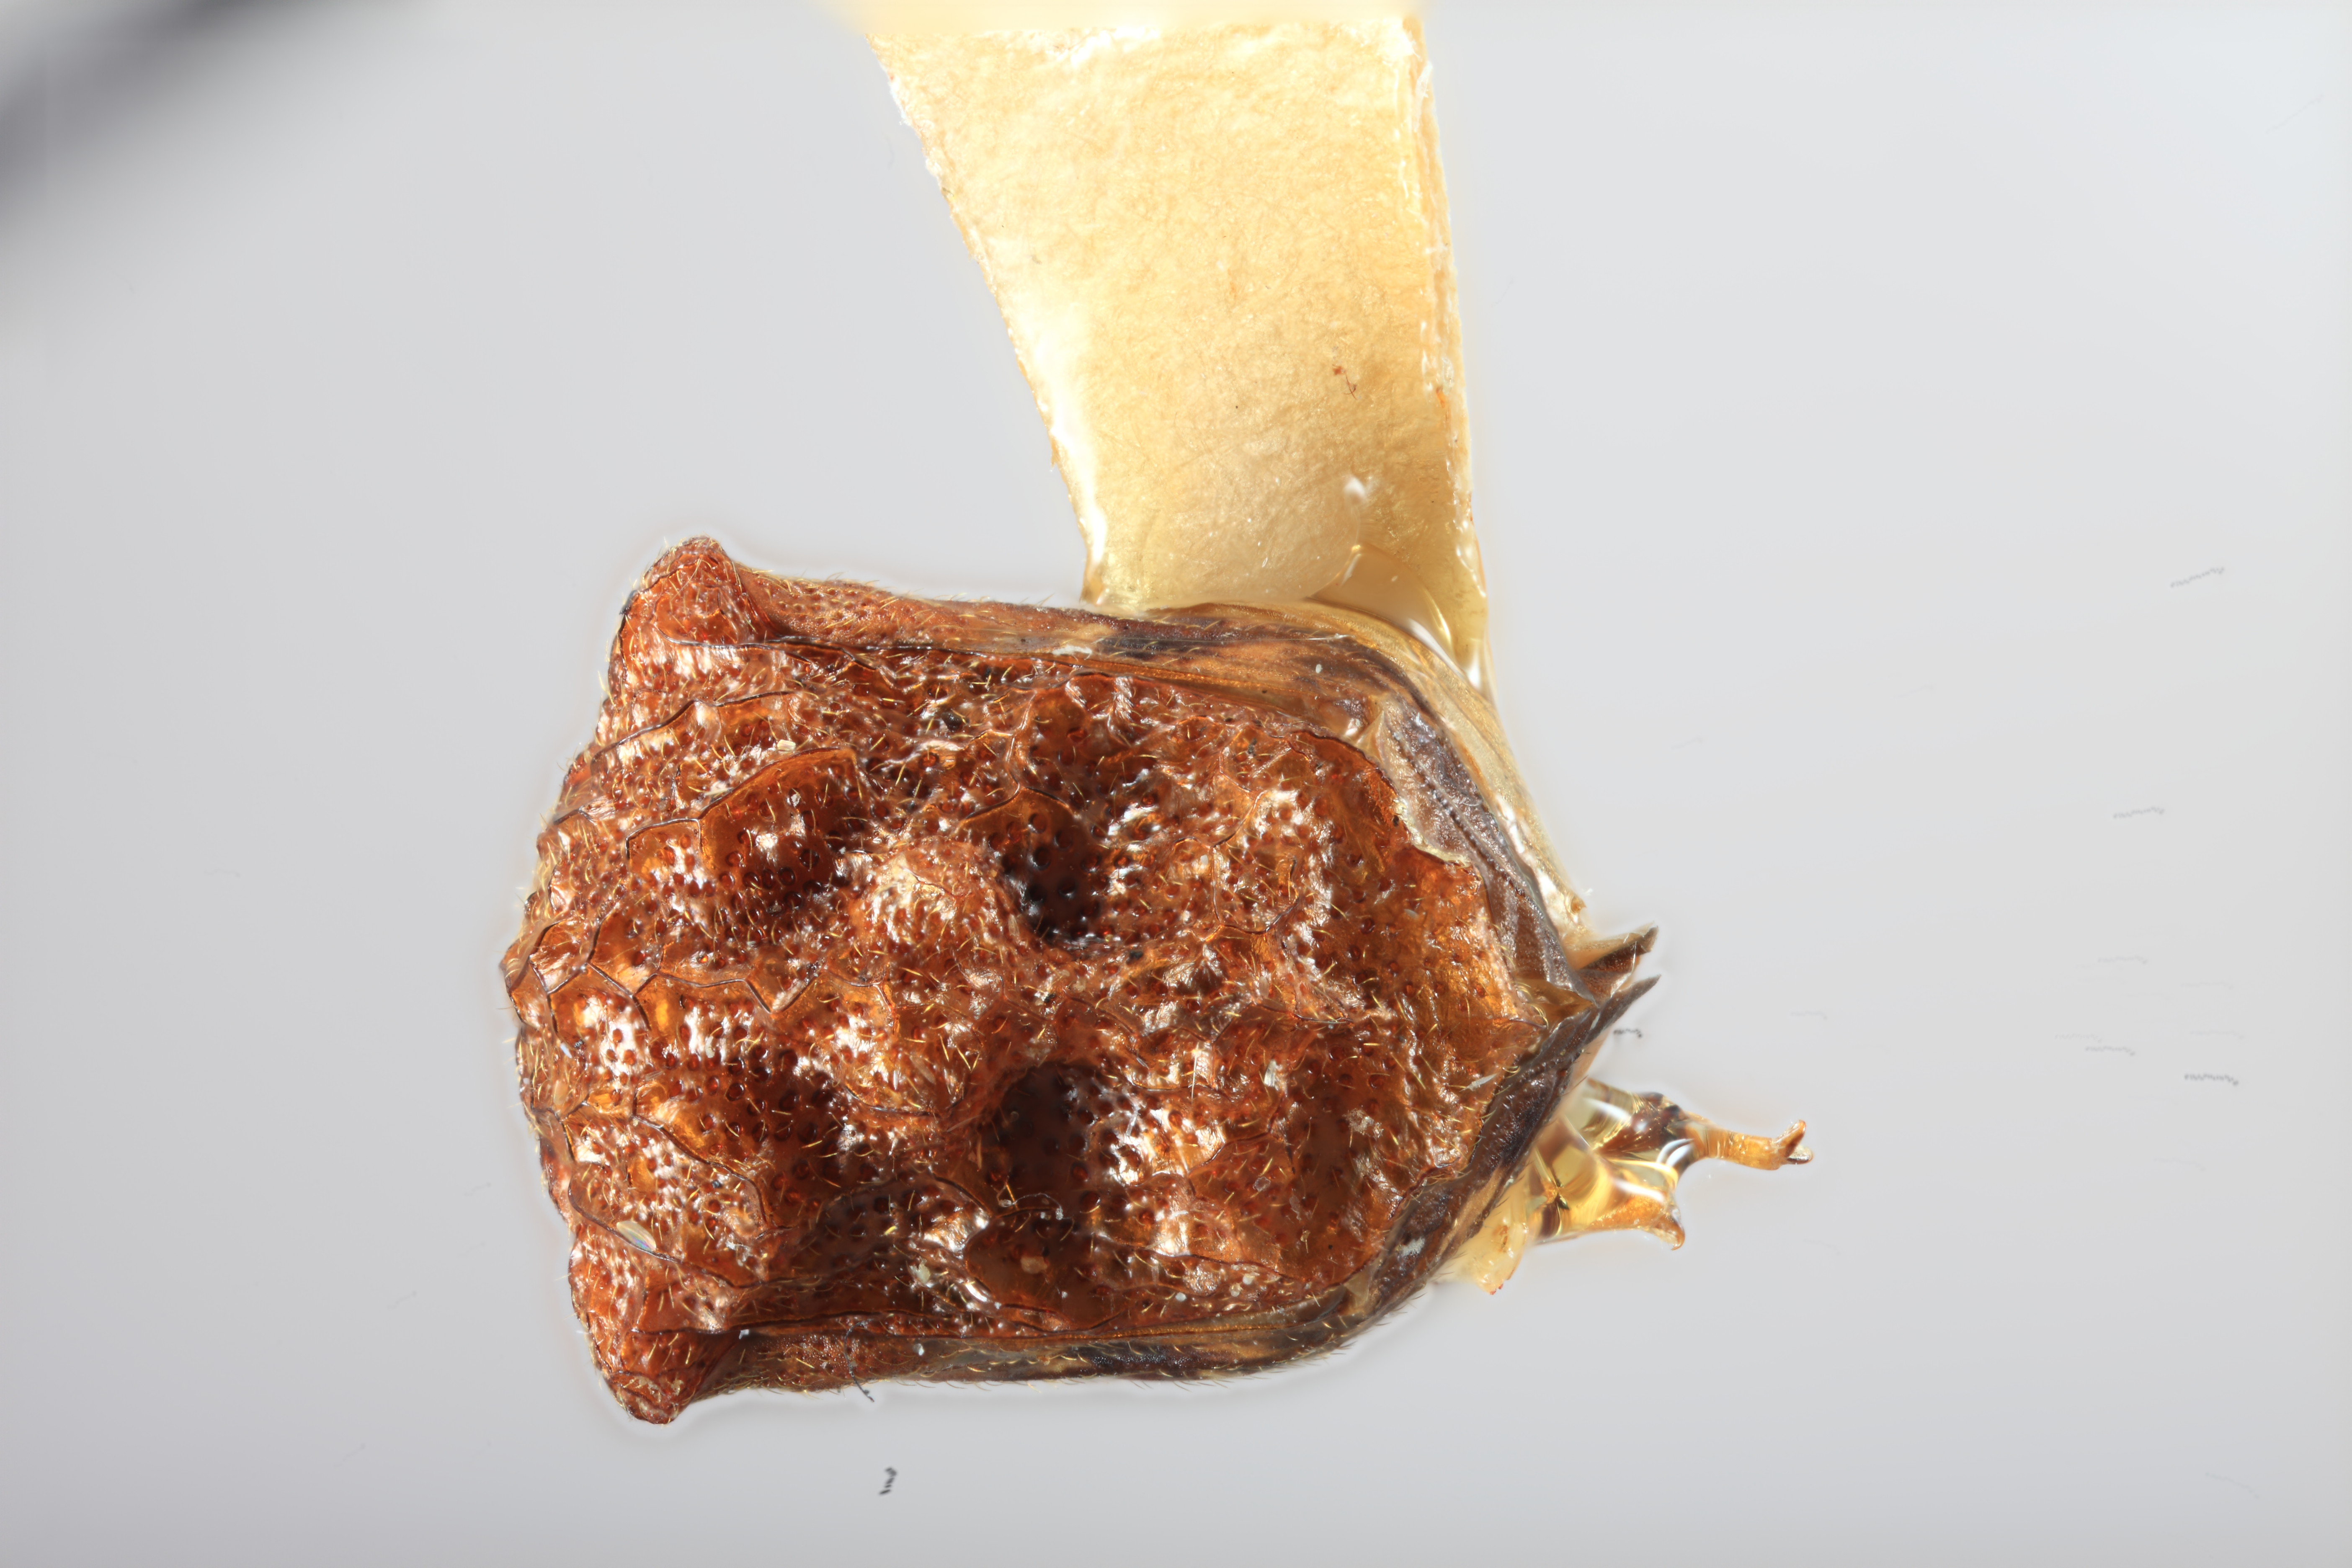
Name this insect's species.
Bolbonota atitla
